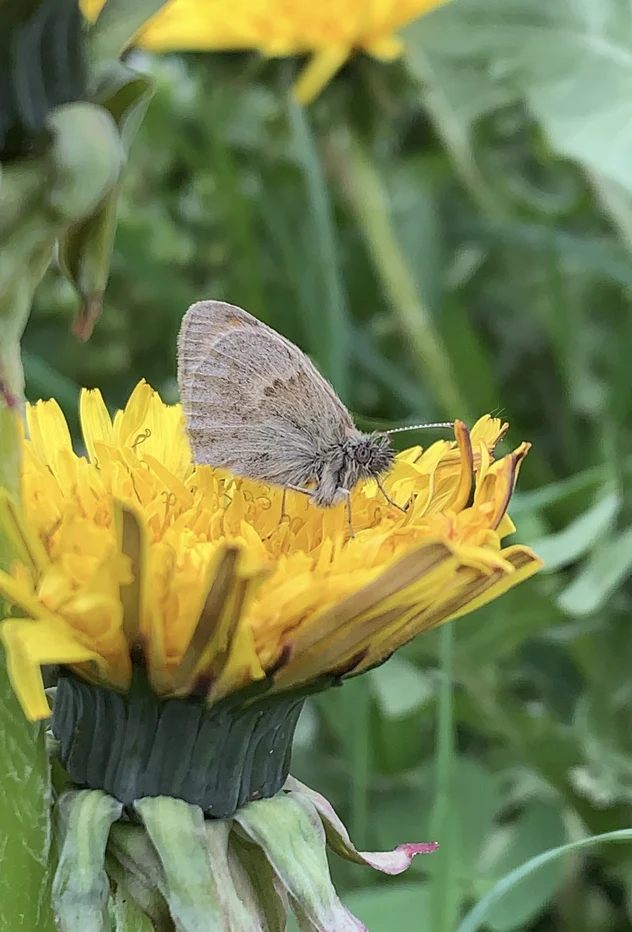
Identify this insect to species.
Coenonympha pamphilus
